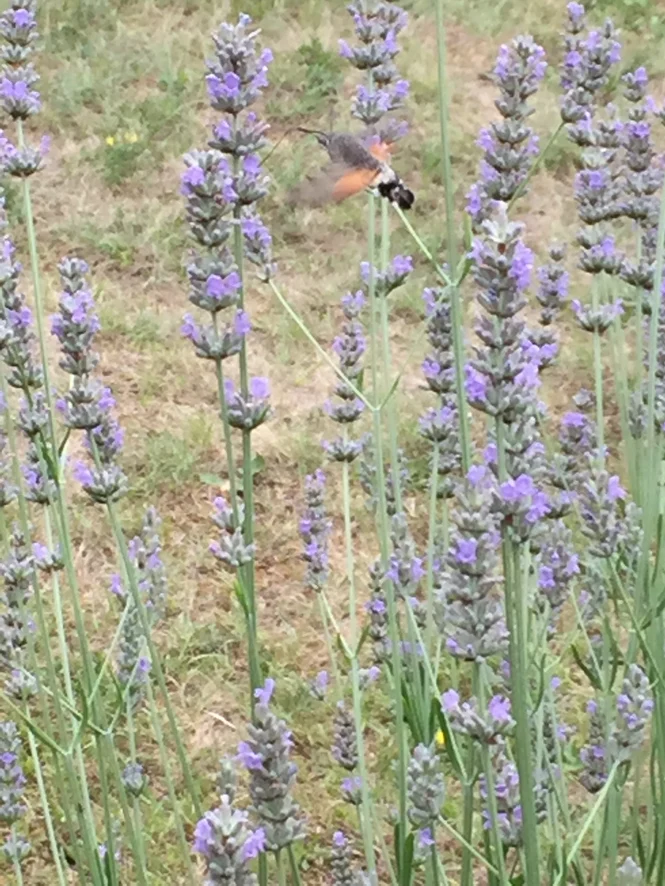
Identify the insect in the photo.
Macroglossum stellatarum
